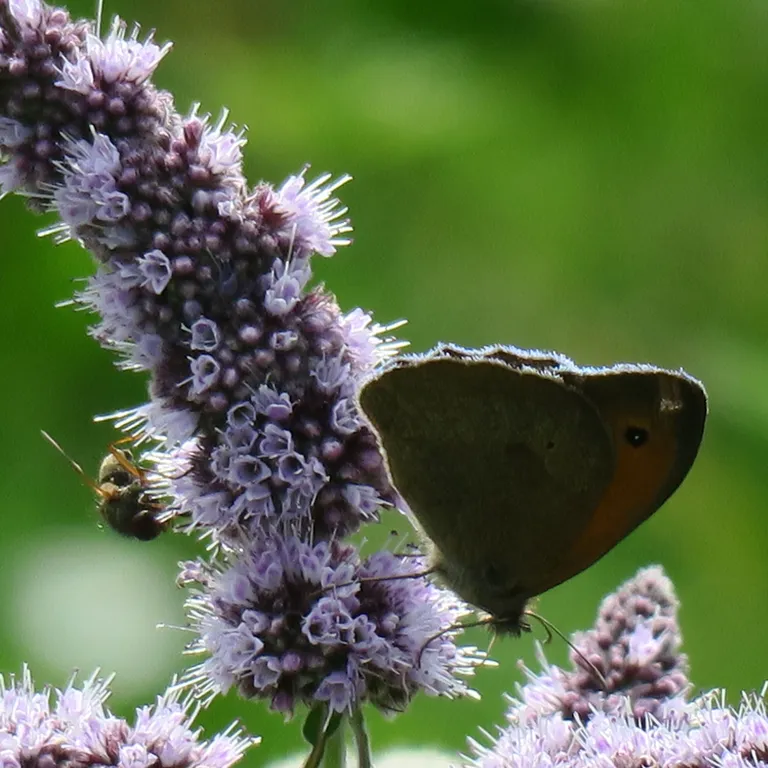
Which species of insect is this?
Maniola jurtina
